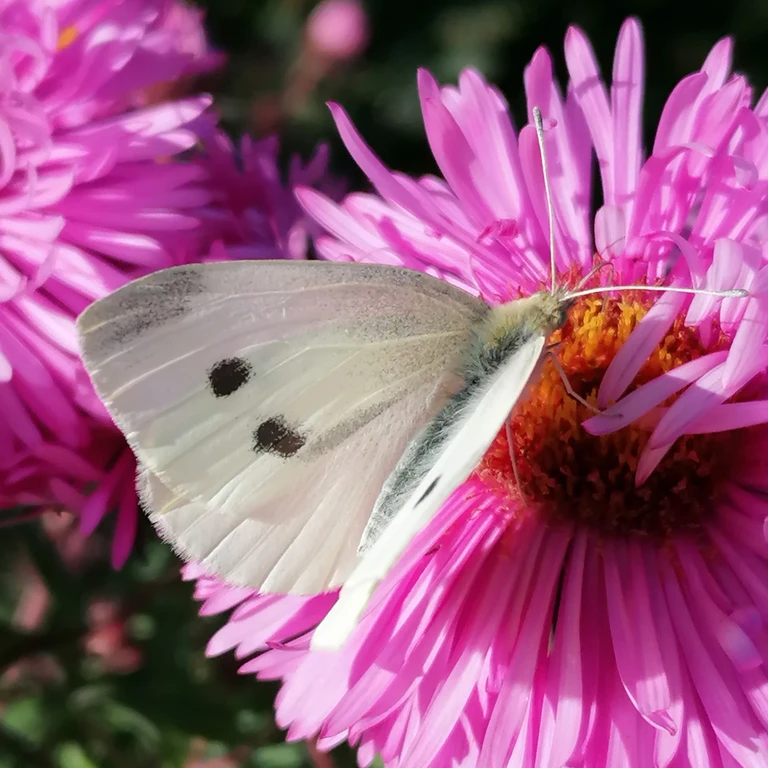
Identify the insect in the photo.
Pieris rapae
